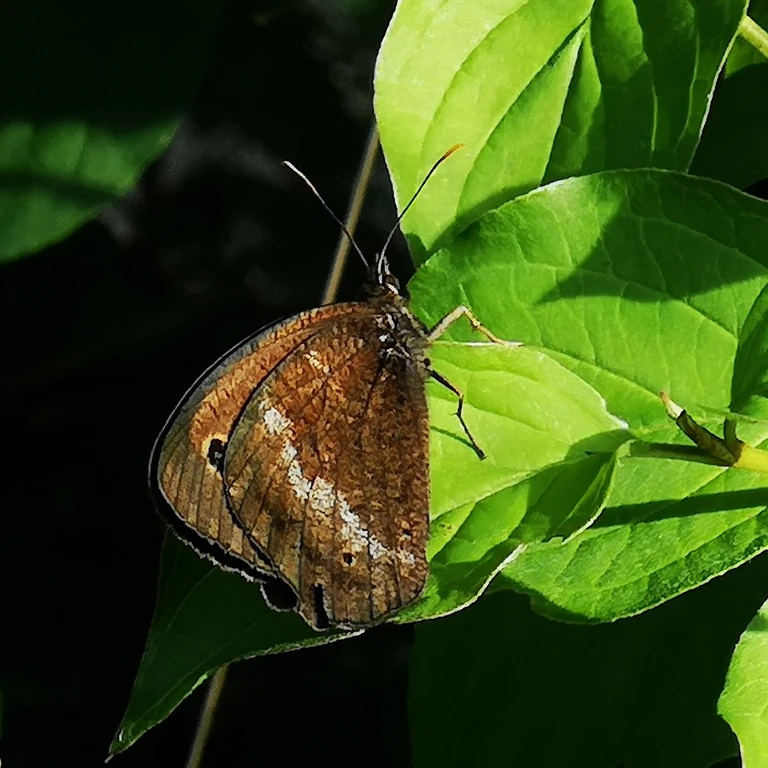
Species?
Minois dryas
